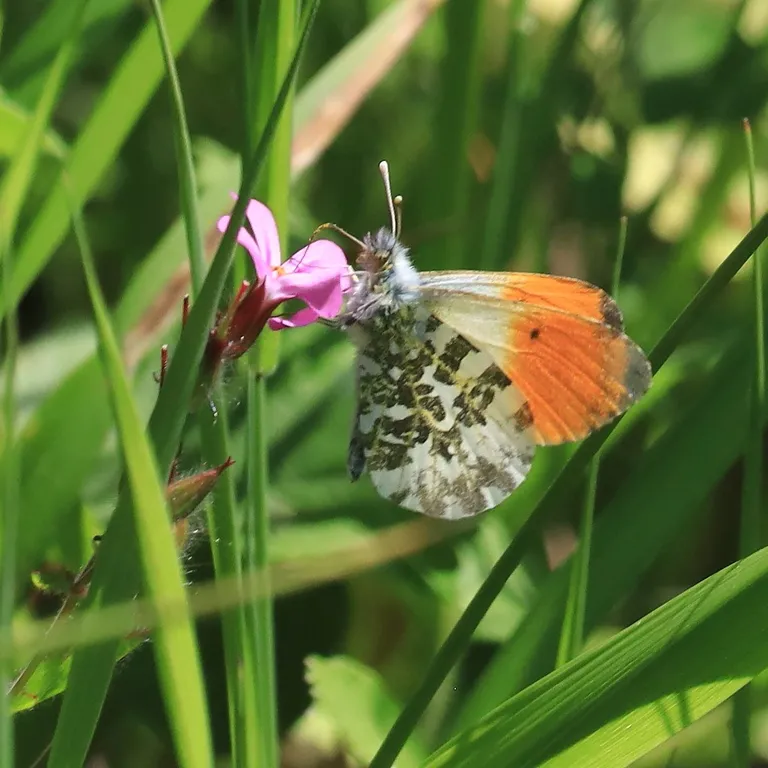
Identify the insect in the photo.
Anthocharis cardamines
